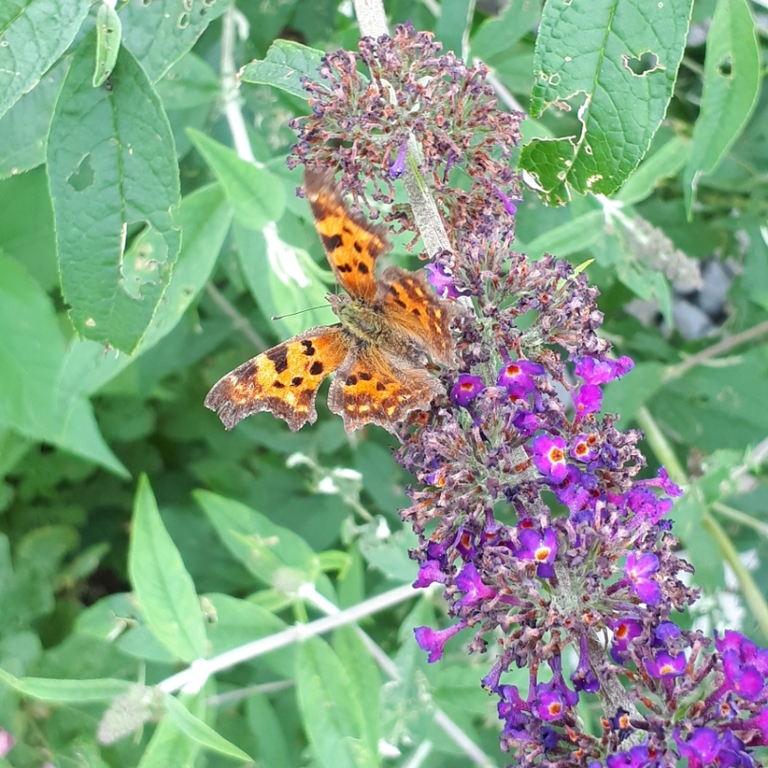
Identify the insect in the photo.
Polygonia c-album
